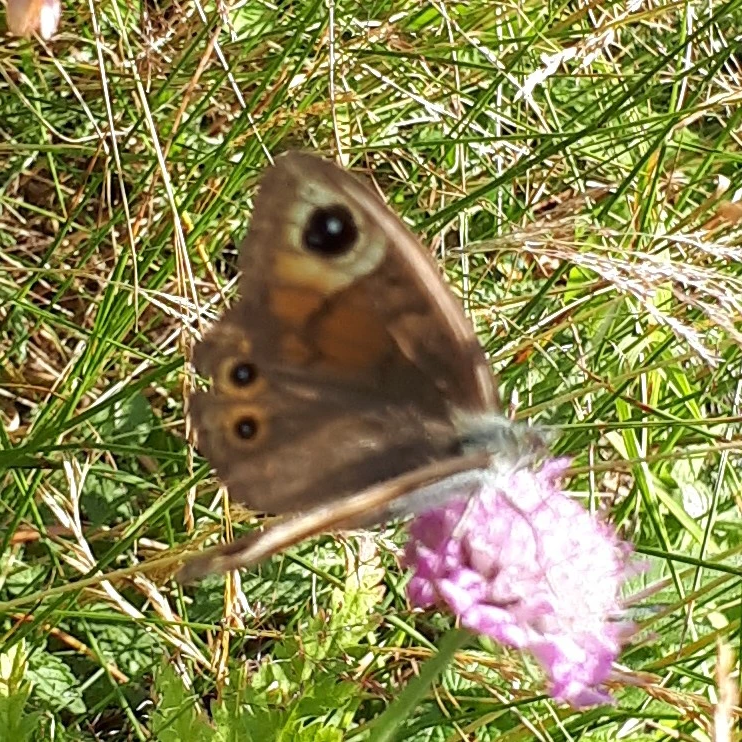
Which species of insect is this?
Lasiommata maera (also Pararge maera)
